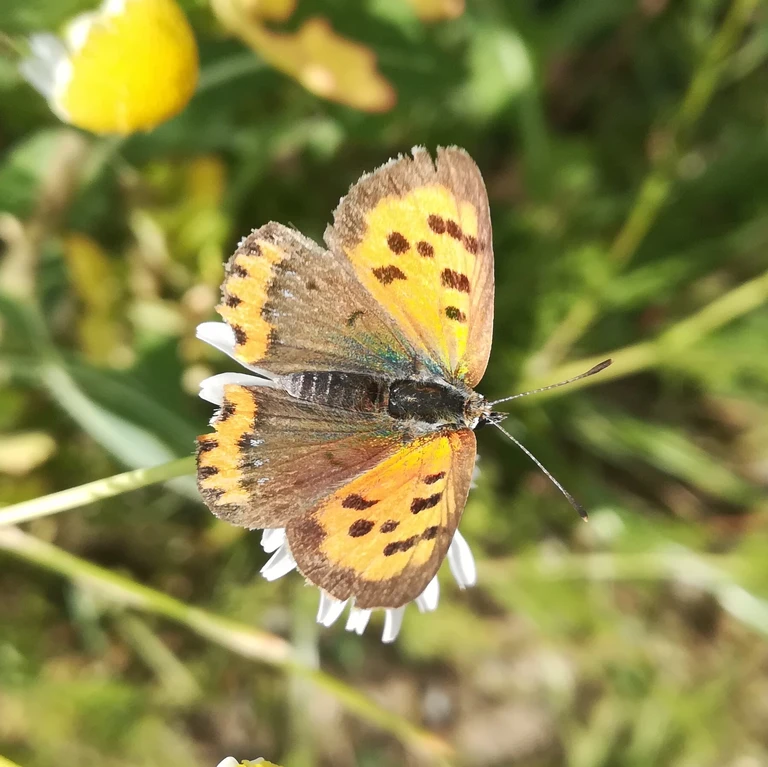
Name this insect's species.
Lycaena phlaeas
